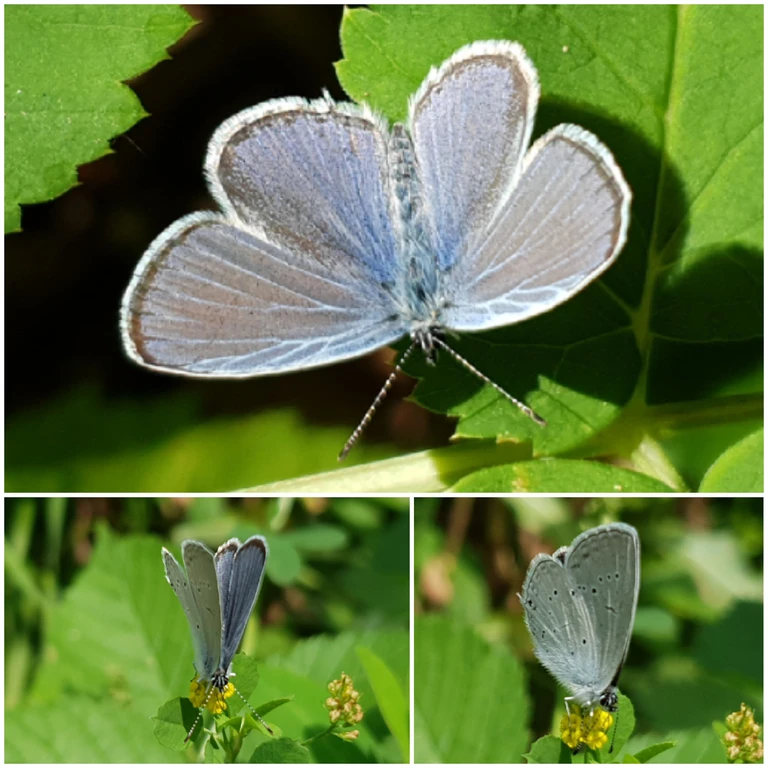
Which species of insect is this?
Cupido decolorata (also Elkalyce decolorata)
